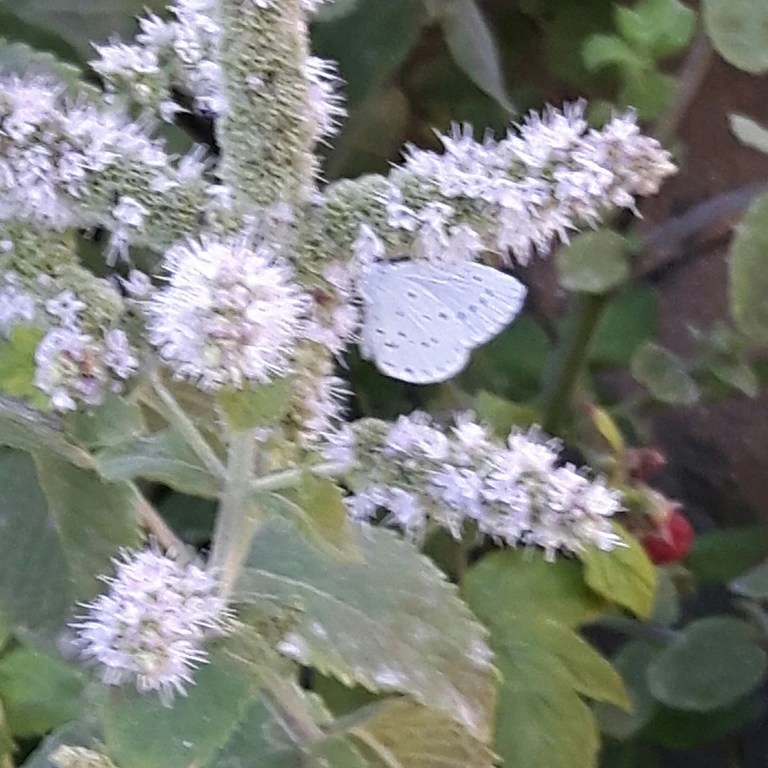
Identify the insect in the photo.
Celastrina argiolus
